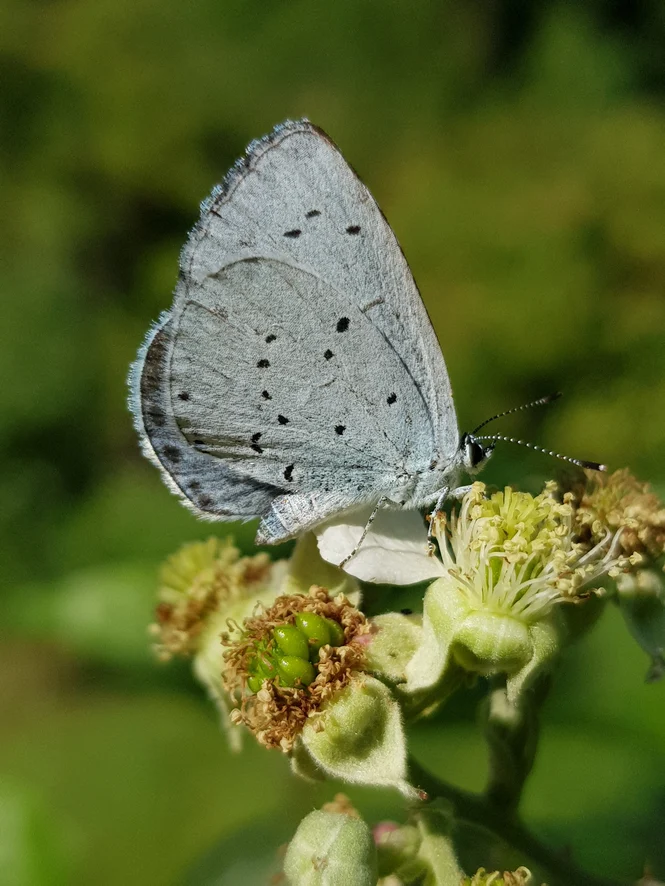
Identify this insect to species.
Celastrina argiolus
